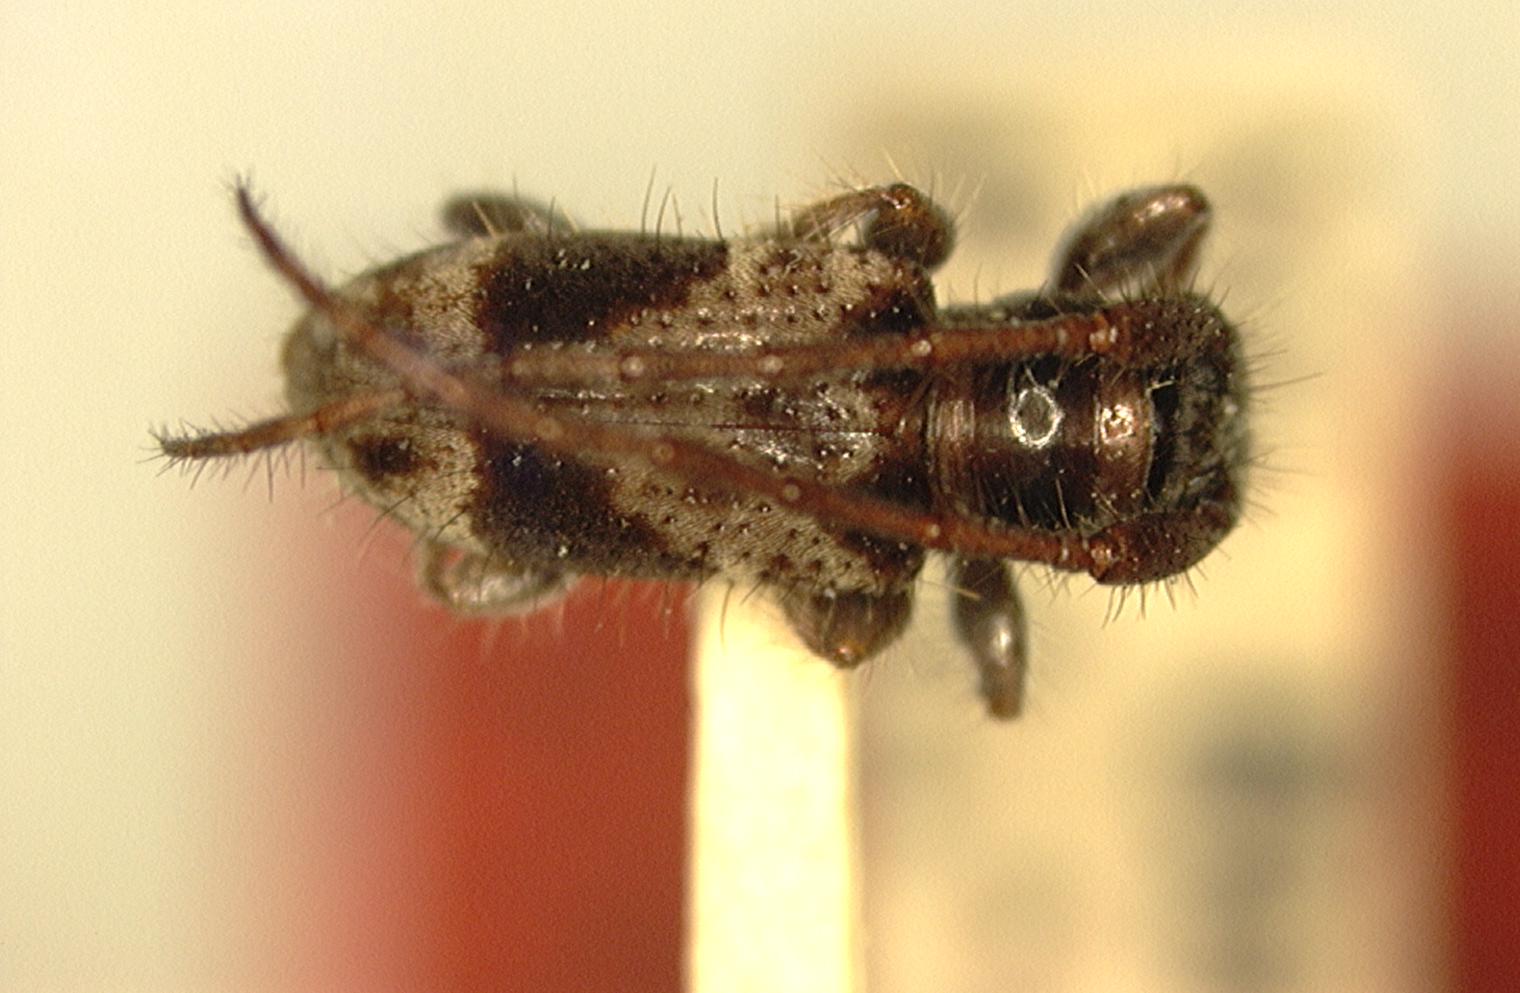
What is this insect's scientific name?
Enispia ornata (also Athylia ornata)
